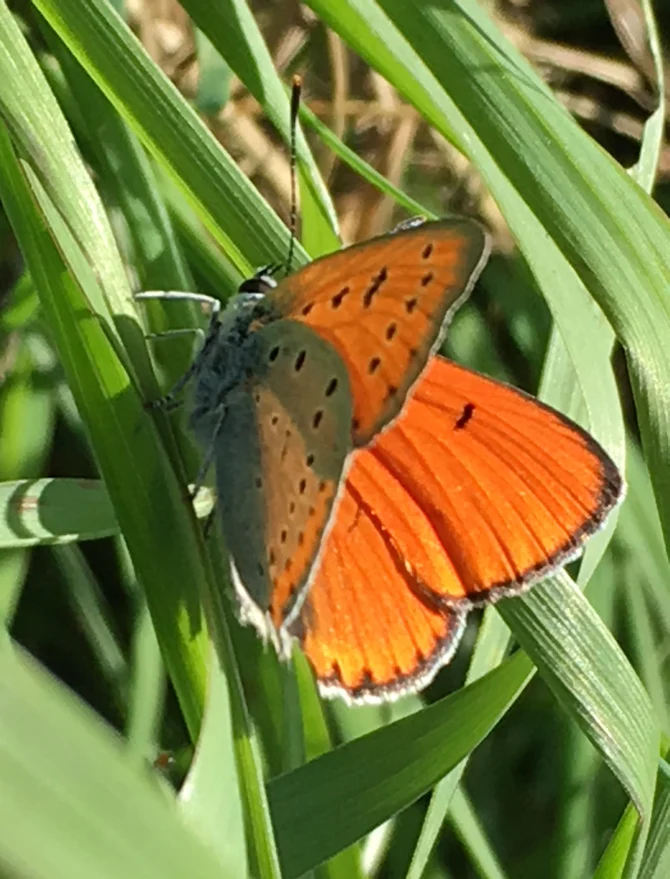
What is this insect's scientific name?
Lycaena dispar
